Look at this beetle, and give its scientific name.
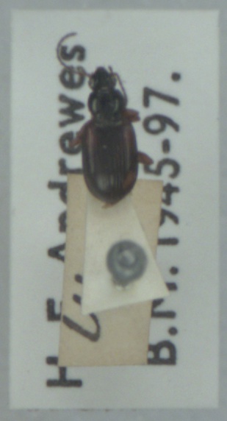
Bembidion tetracolum
